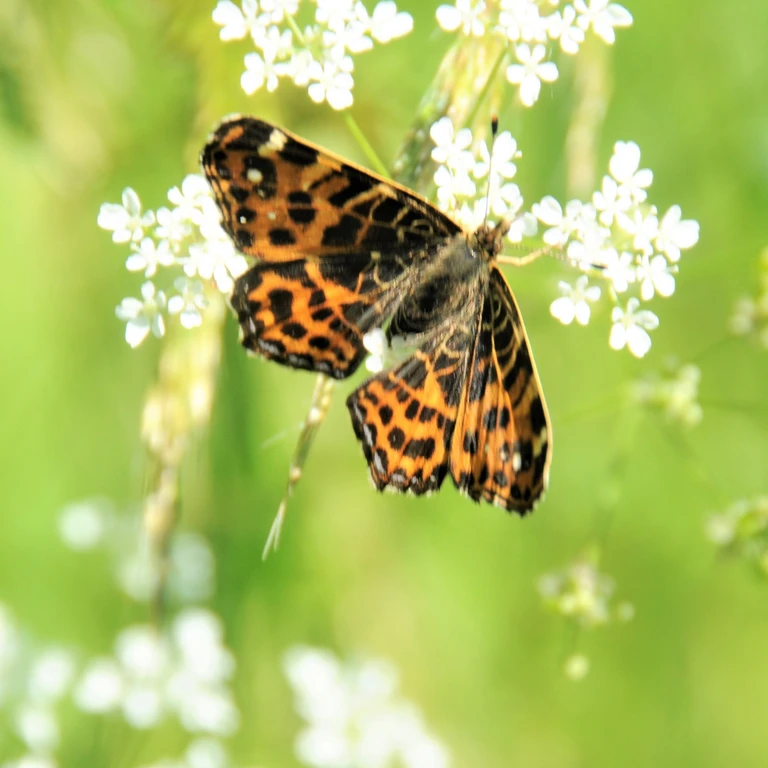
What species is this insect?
Araschnia levana
